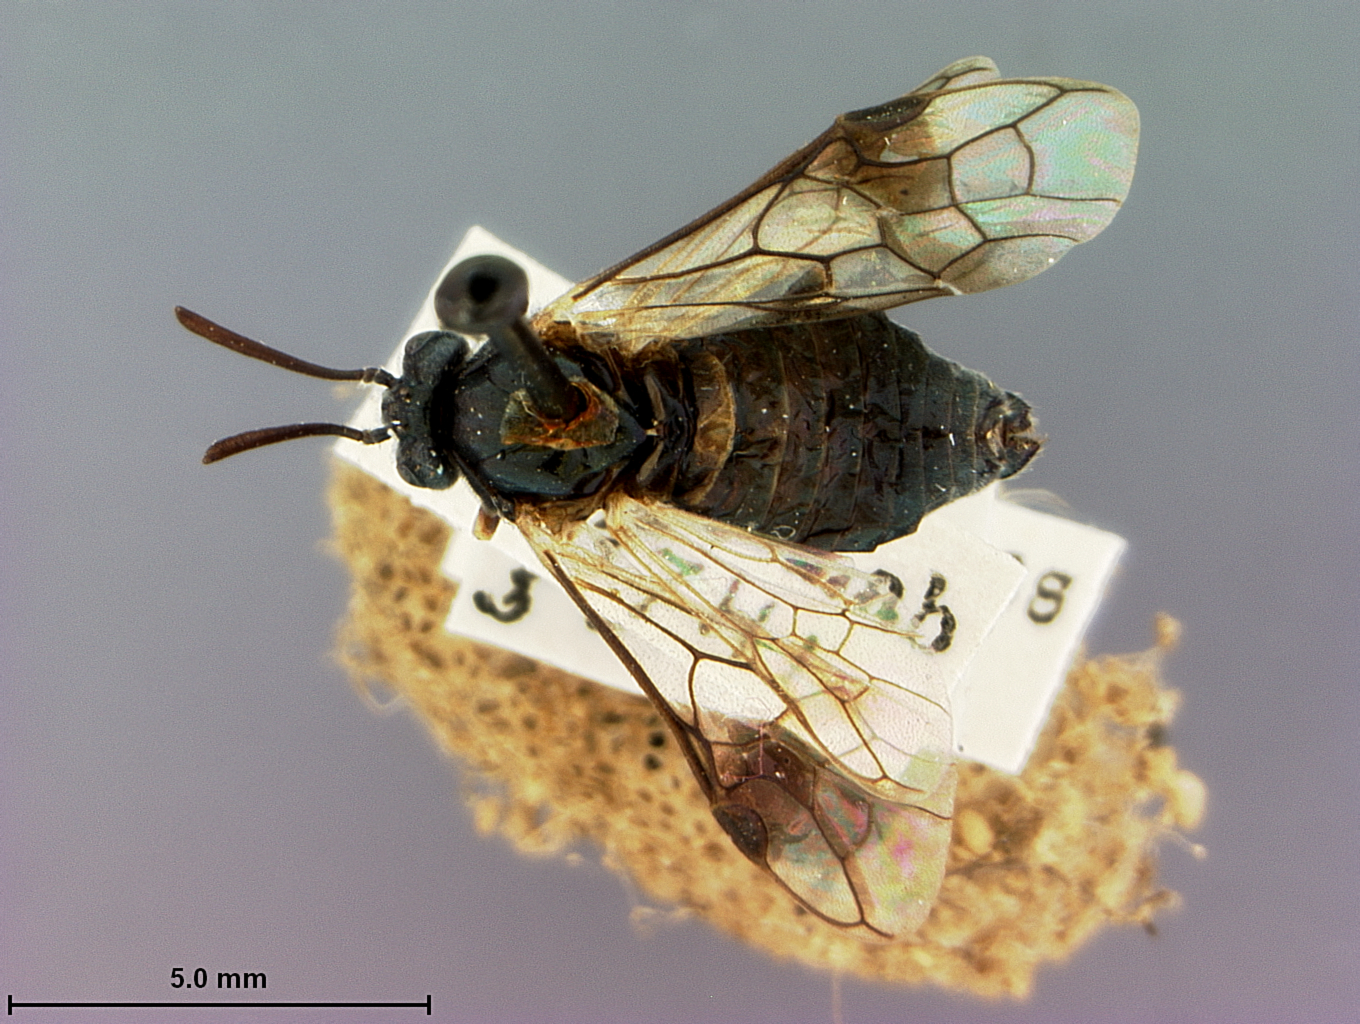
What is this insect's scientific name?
Arge willi
